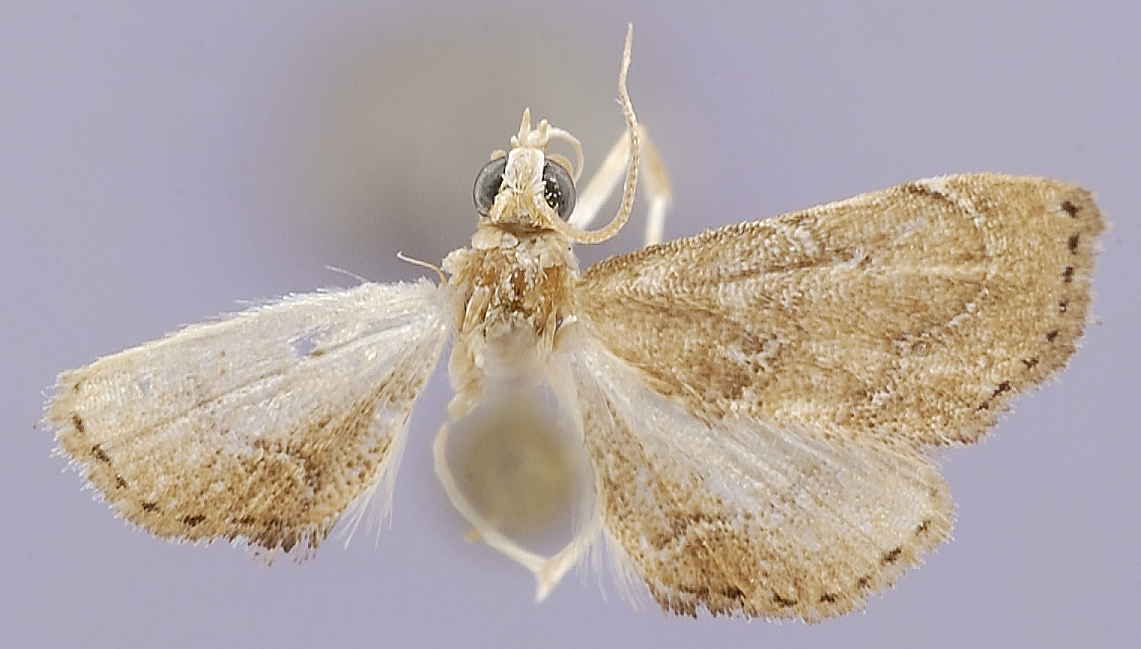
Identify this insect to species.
Stegea clarkei
